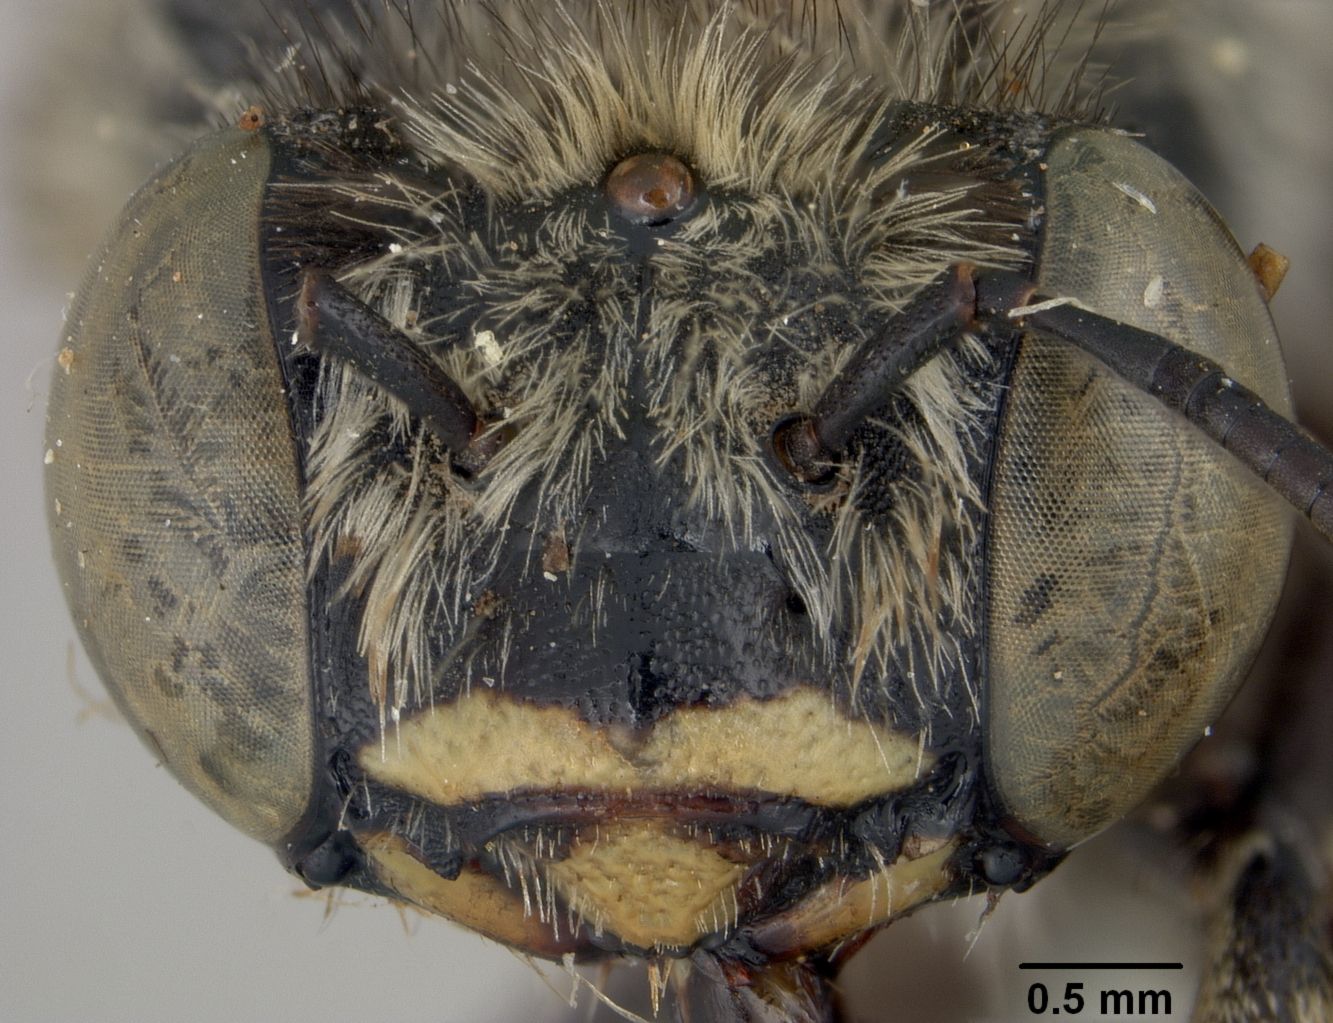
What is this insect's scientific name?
Anthophora franciscana
